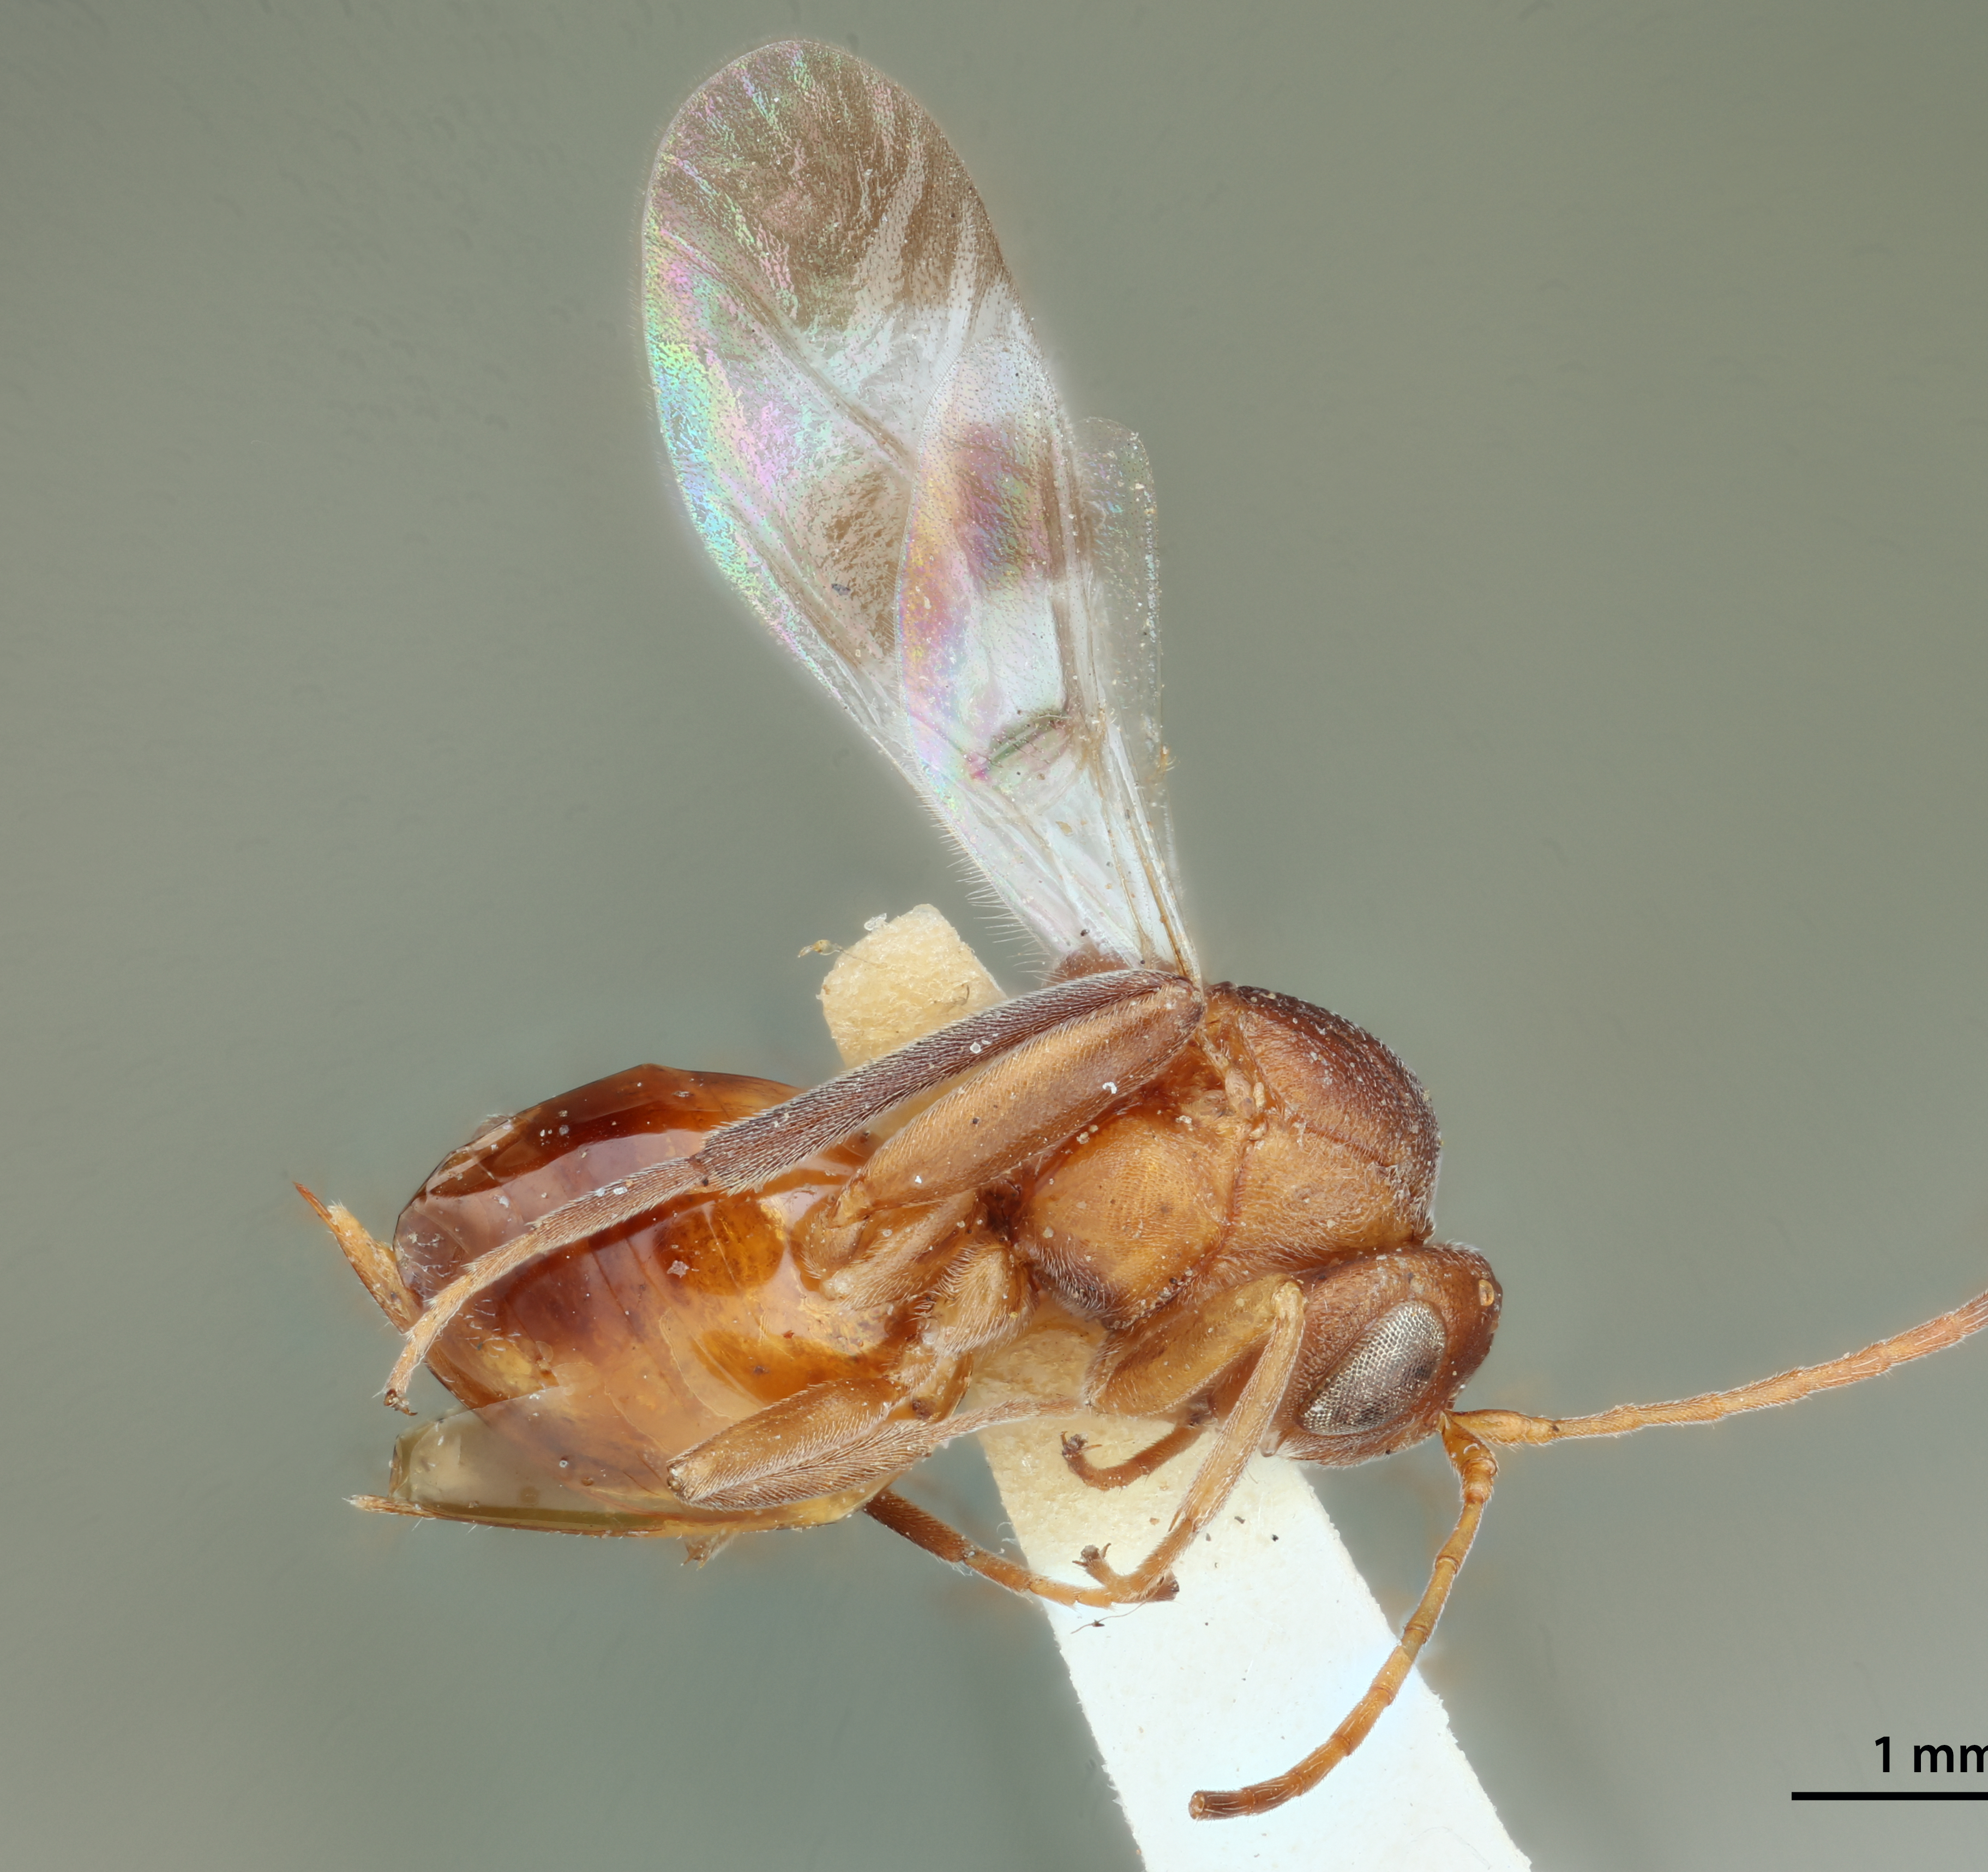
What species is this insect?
Loxaulus trizonalis
